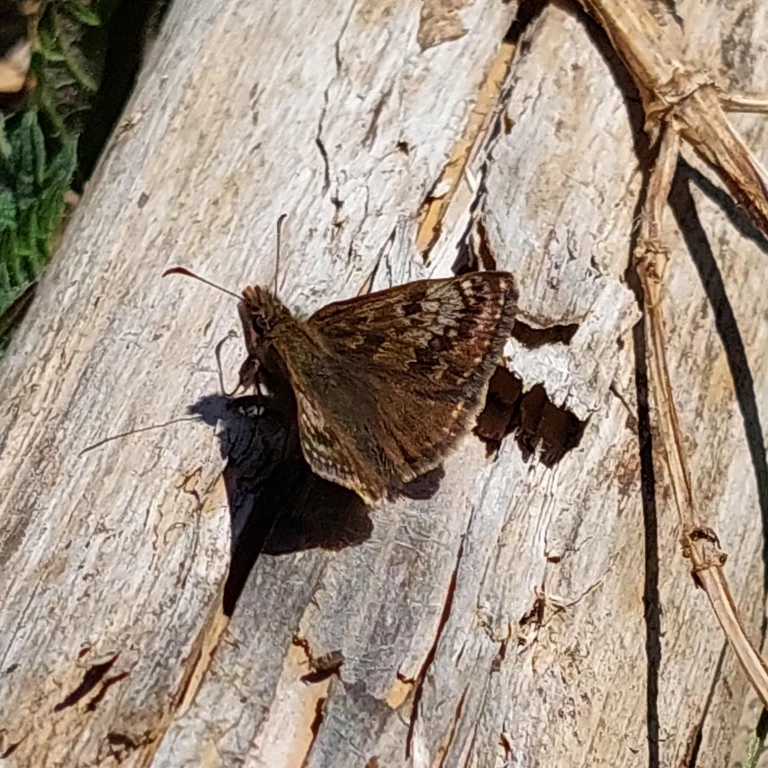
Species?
Erynnis tages
